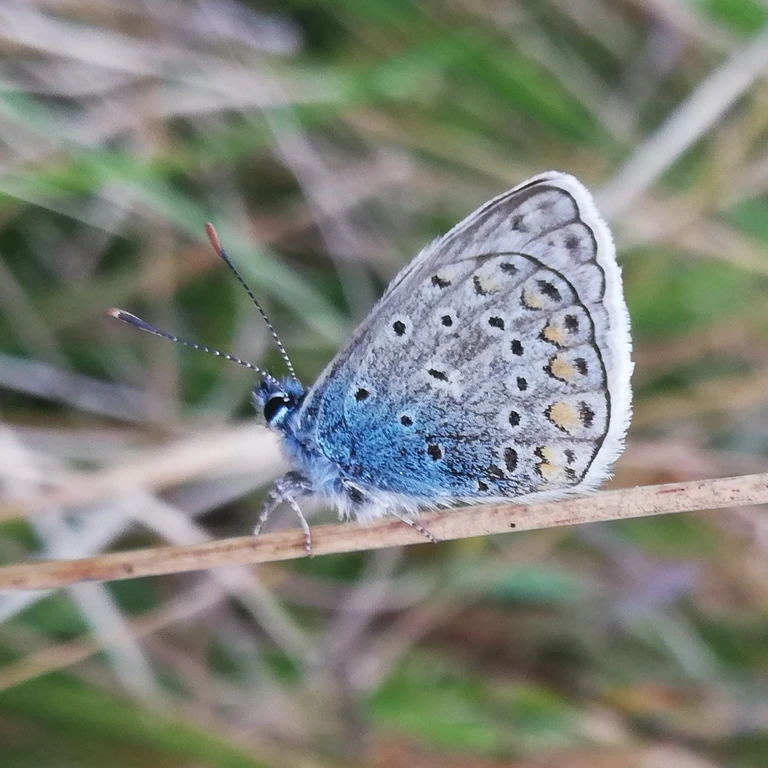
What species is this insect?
Polyommatus icarus
